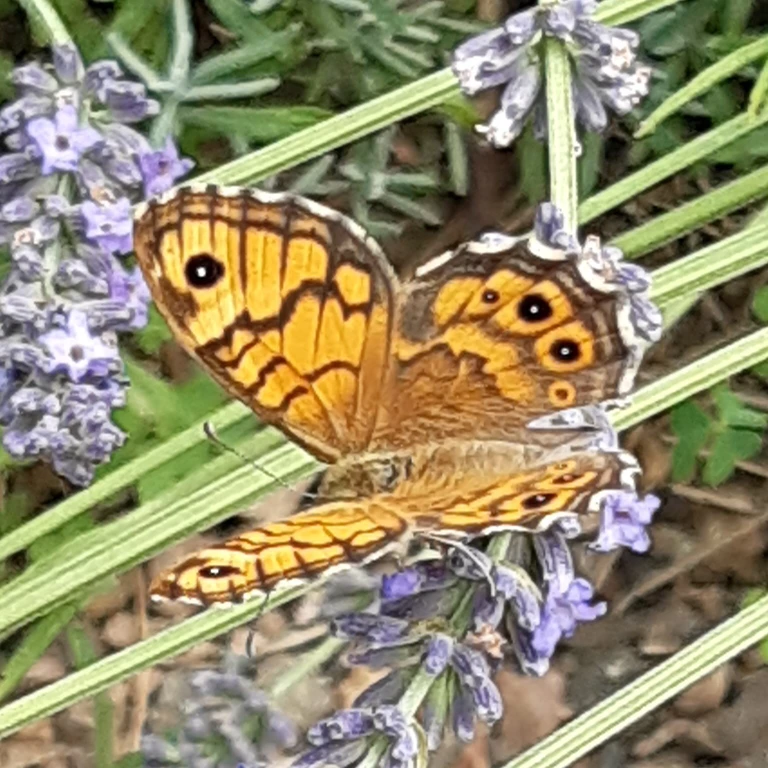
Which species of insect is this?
Lasiommata megera (also Pararge megera)
